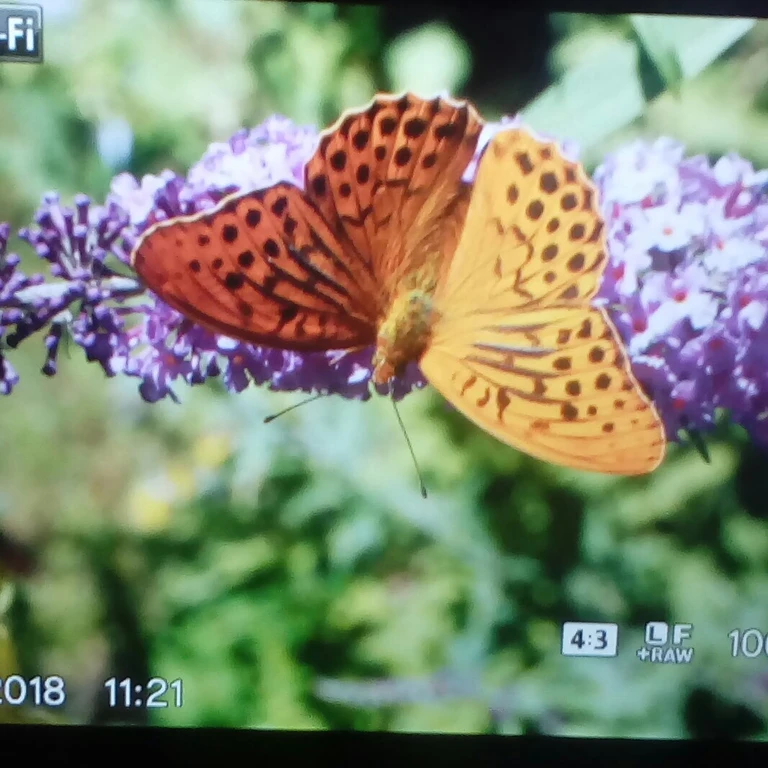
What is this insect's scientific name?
Argynnis paphia
